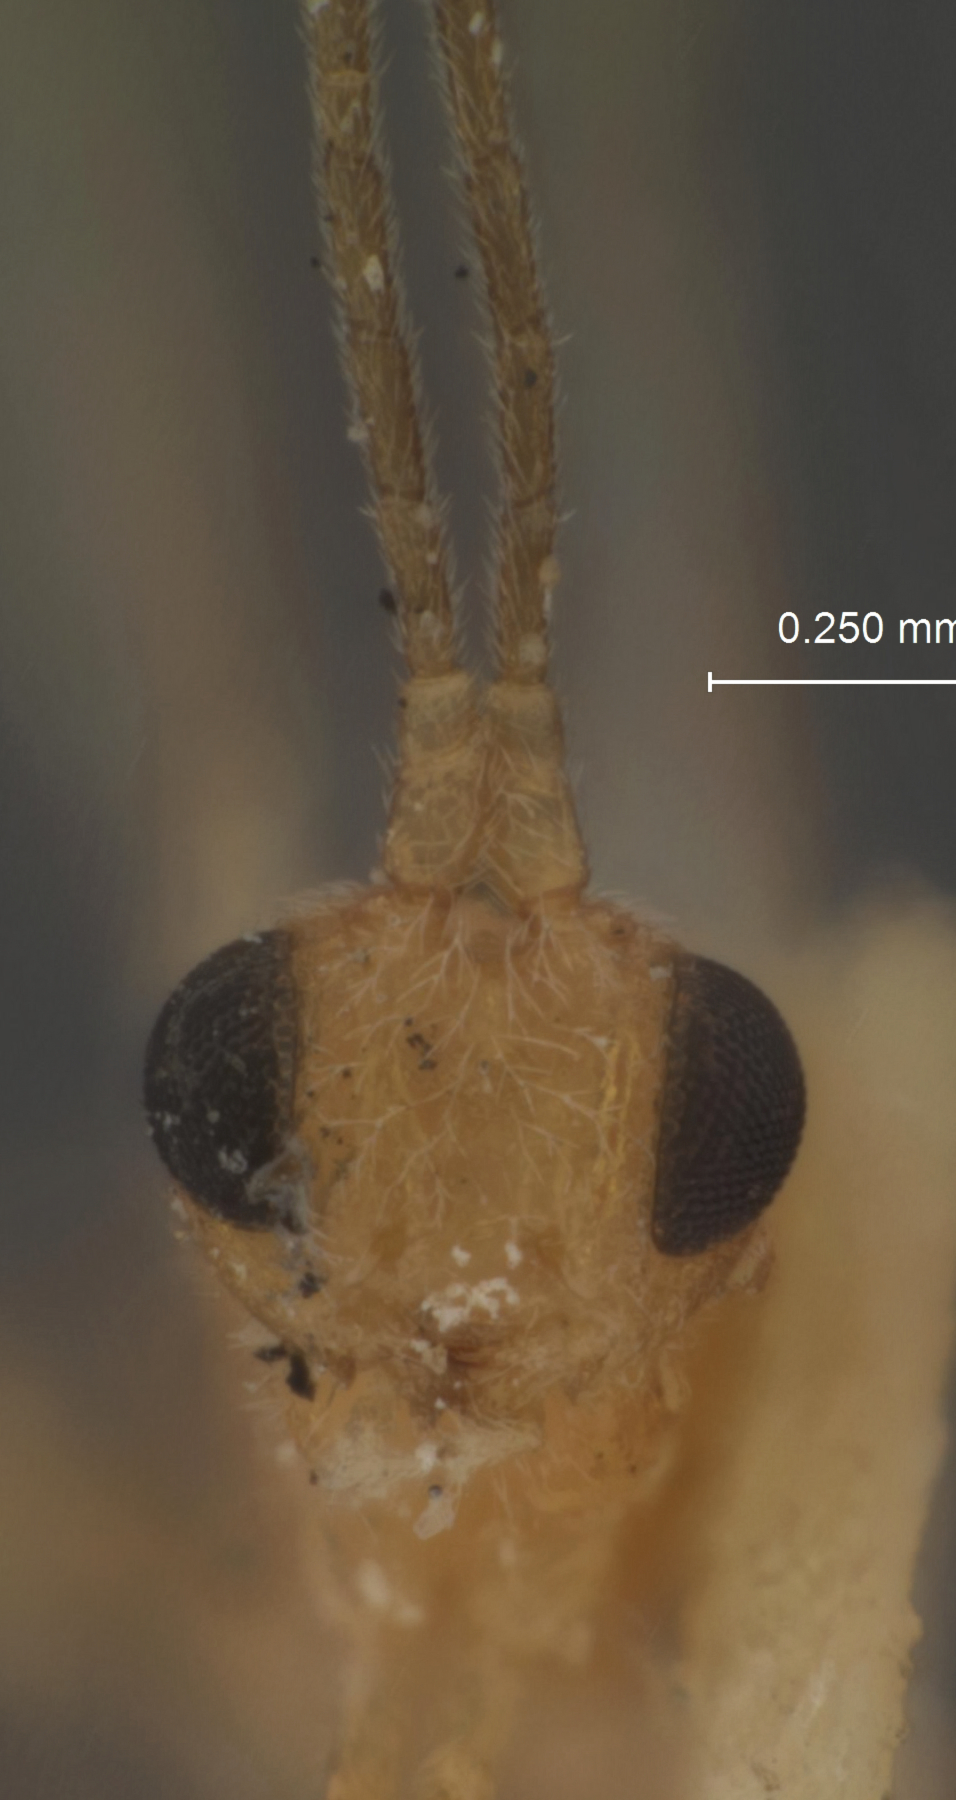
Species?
Eubadizon lithocolletidis
